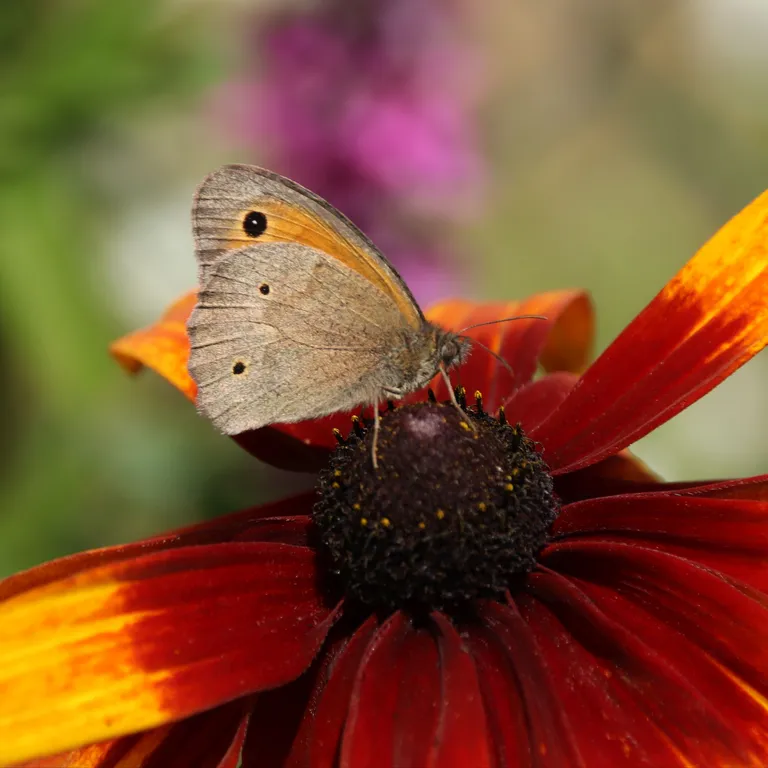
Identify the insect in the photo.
Maniola jurtina
